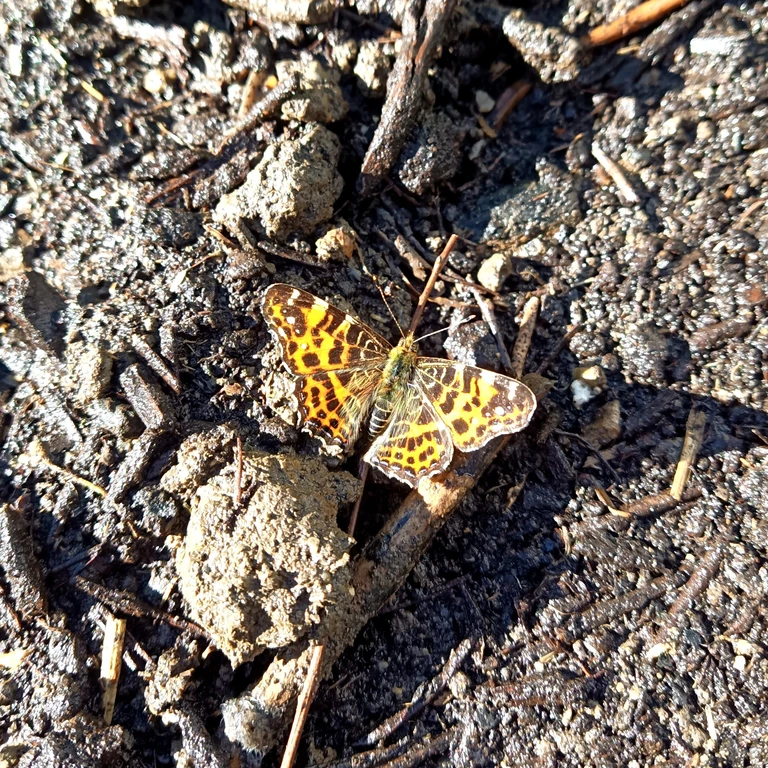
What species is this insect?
Araschnia levana
